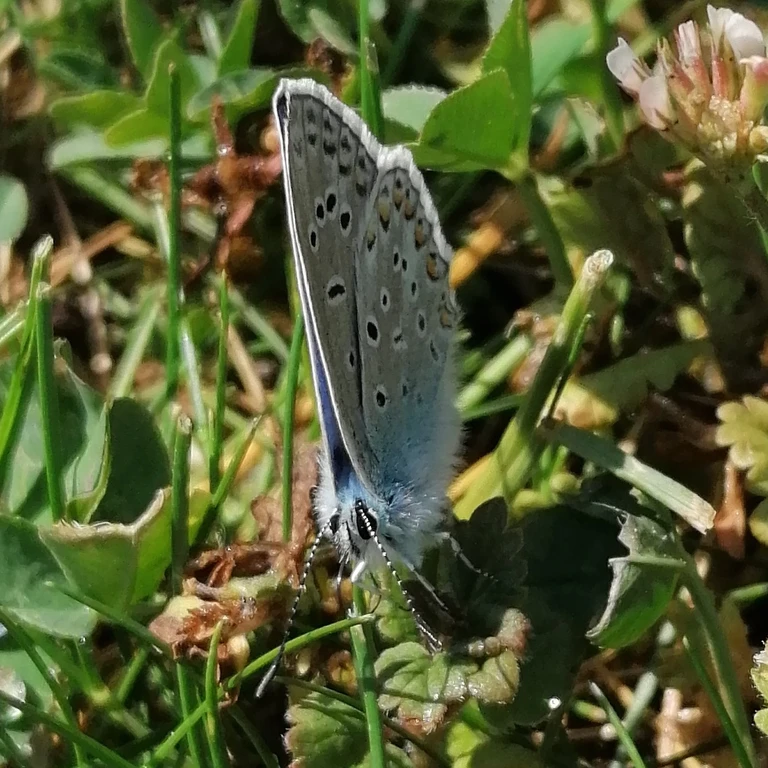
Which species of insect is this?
Polyommatus icarus
